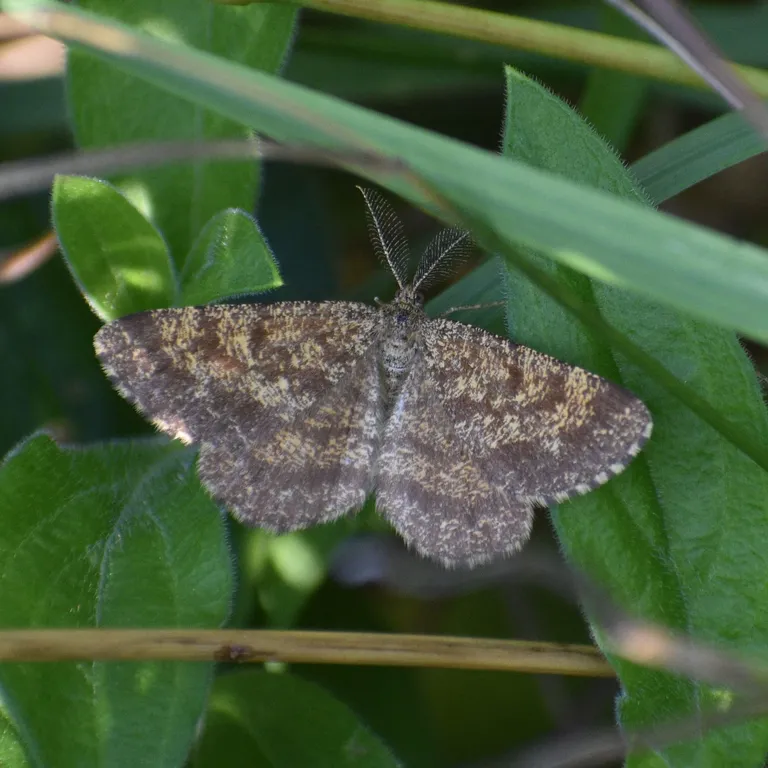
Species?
Ematurga atomaria
